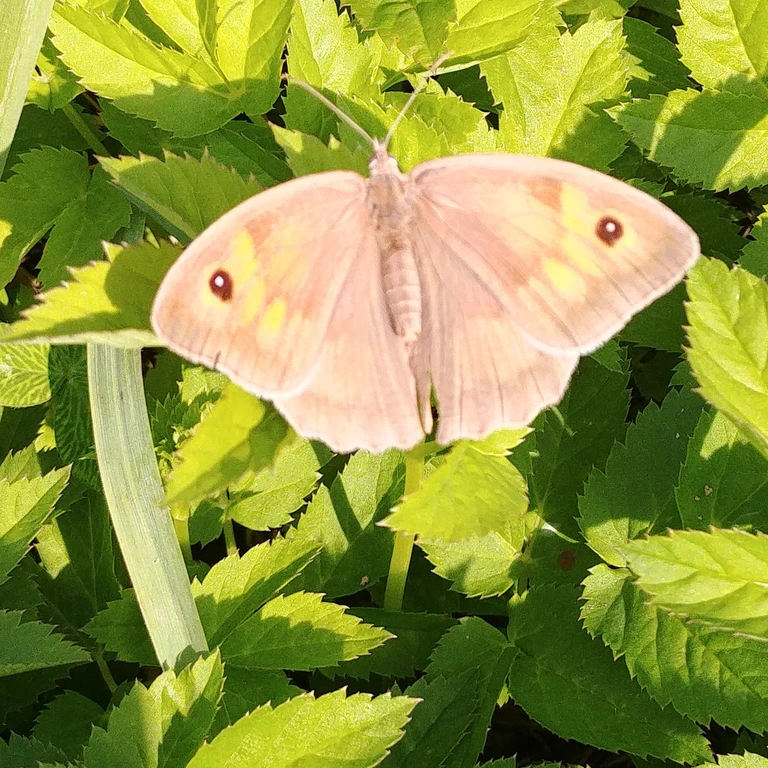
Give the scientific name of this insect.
Maniola jurtina
